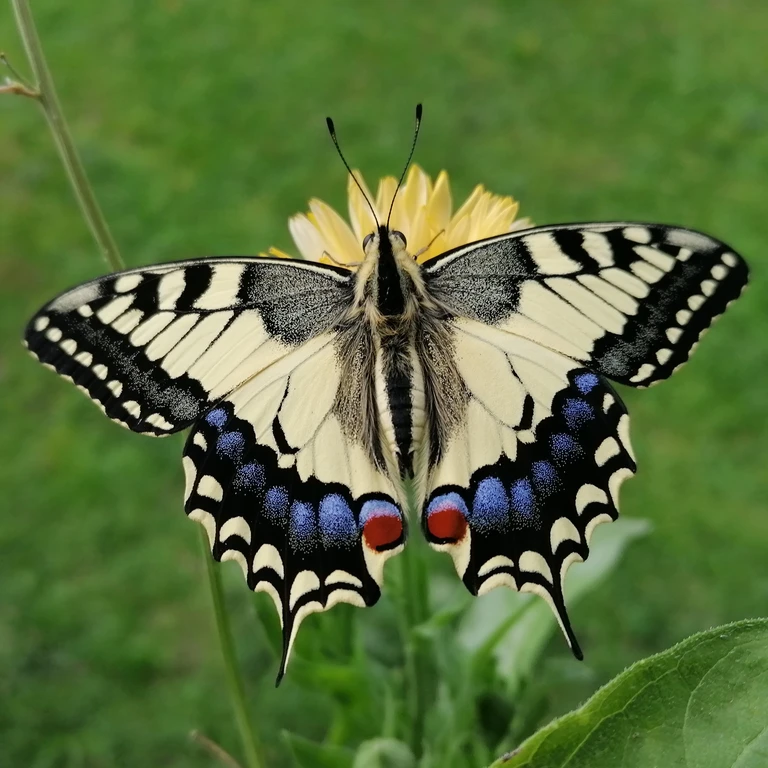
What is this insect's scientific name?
Papilio machaon
